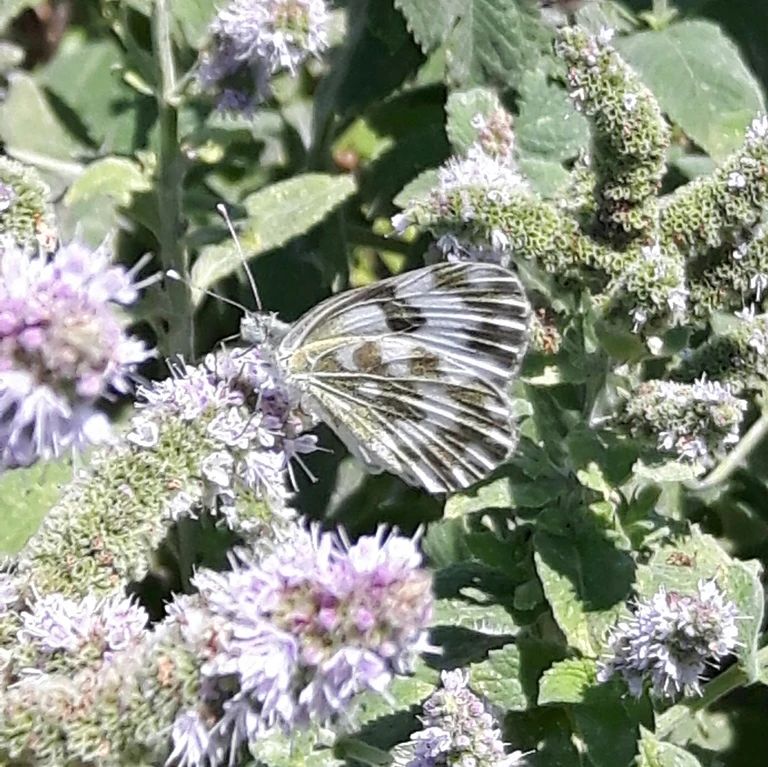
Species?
Pontia edusa
